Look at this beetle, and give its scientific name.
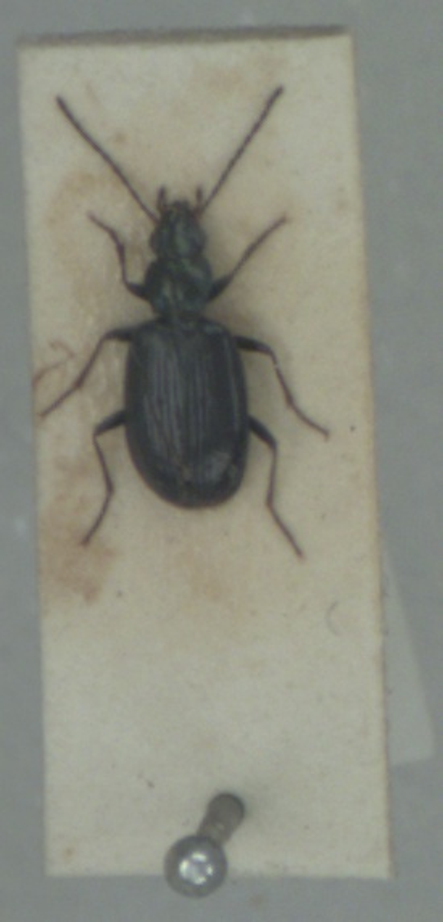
Bembidion atrocaeruleum
